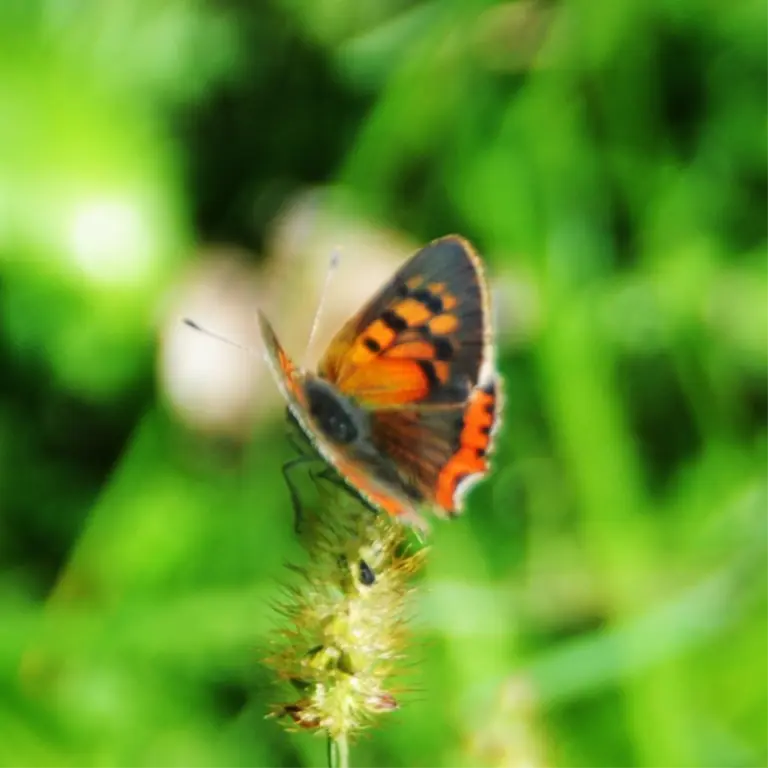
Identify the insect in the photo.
Lycaena phlaeas
